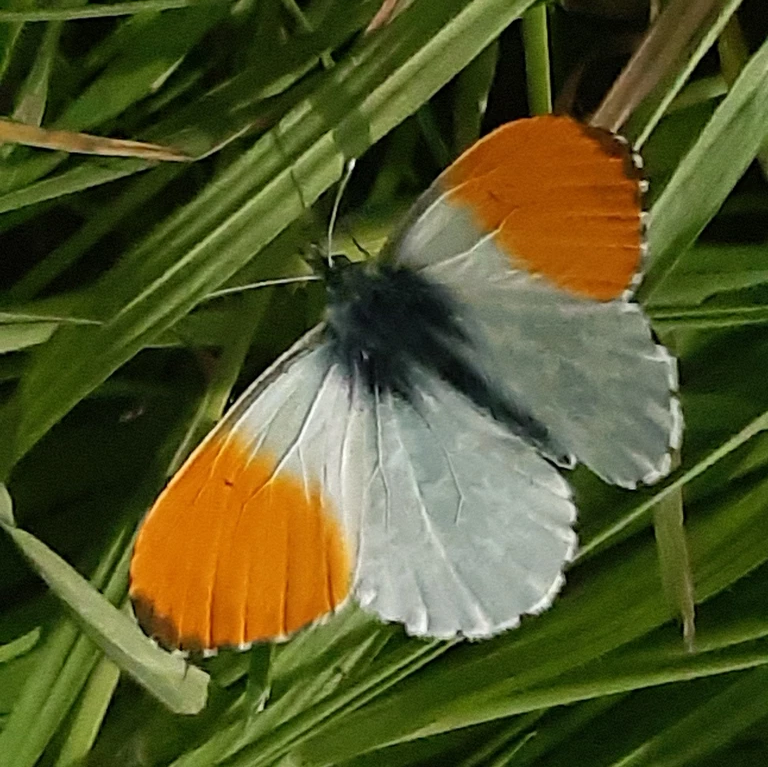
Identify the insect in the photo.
Anthocharis cardamines
